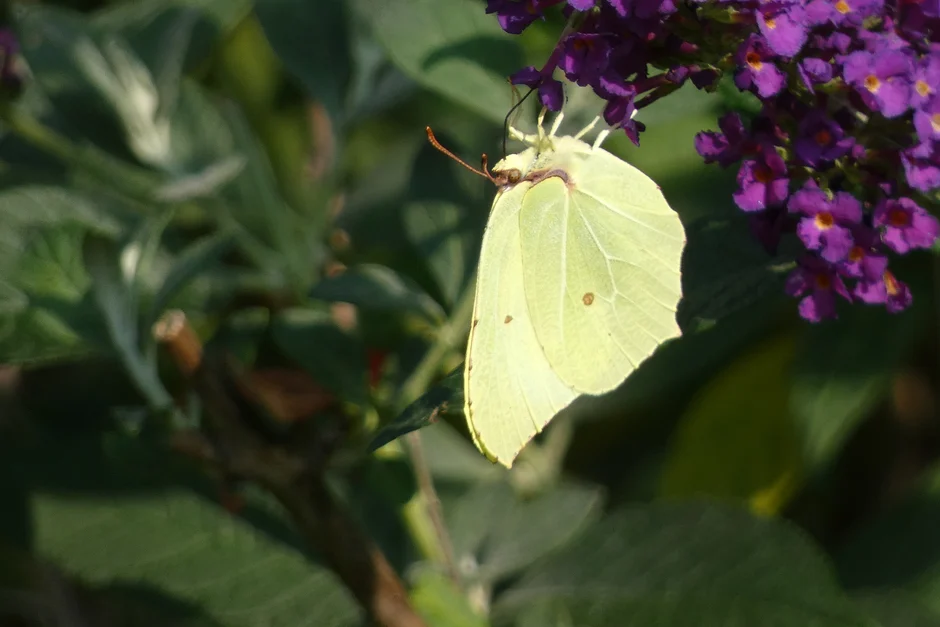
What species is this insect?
Gonepteryx rhamni
